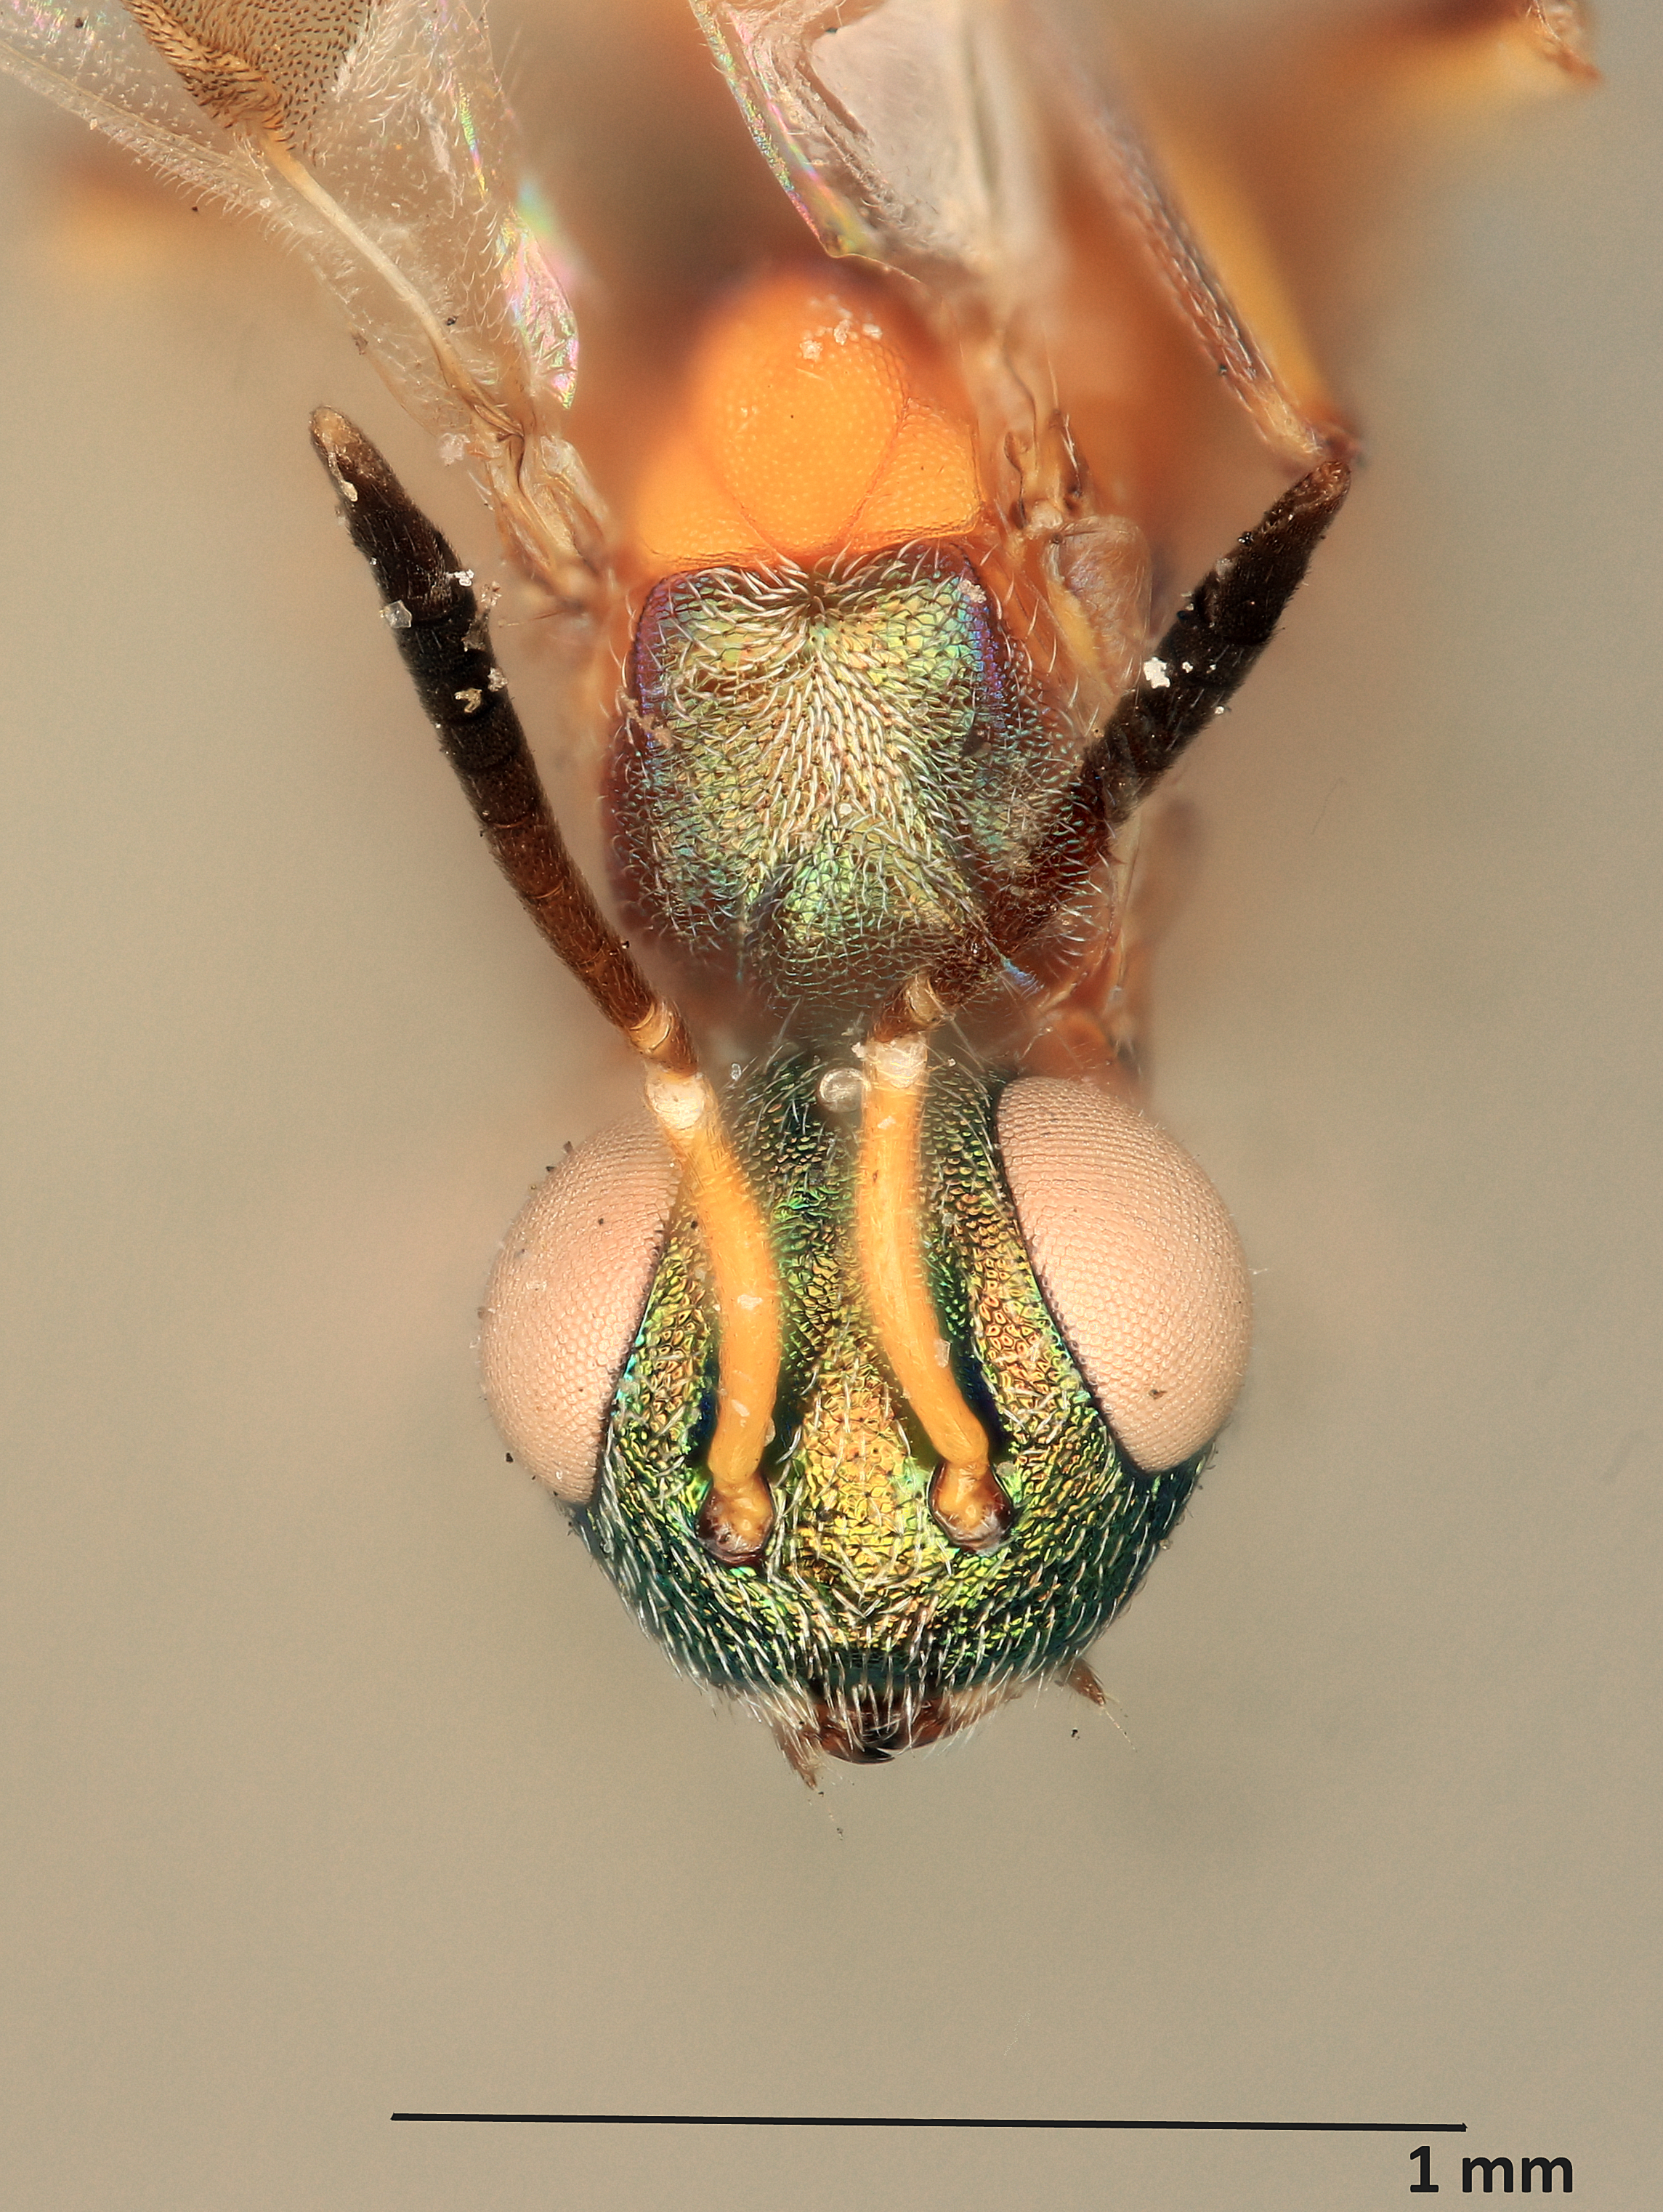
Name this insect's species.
Anastatus semiflavidus
